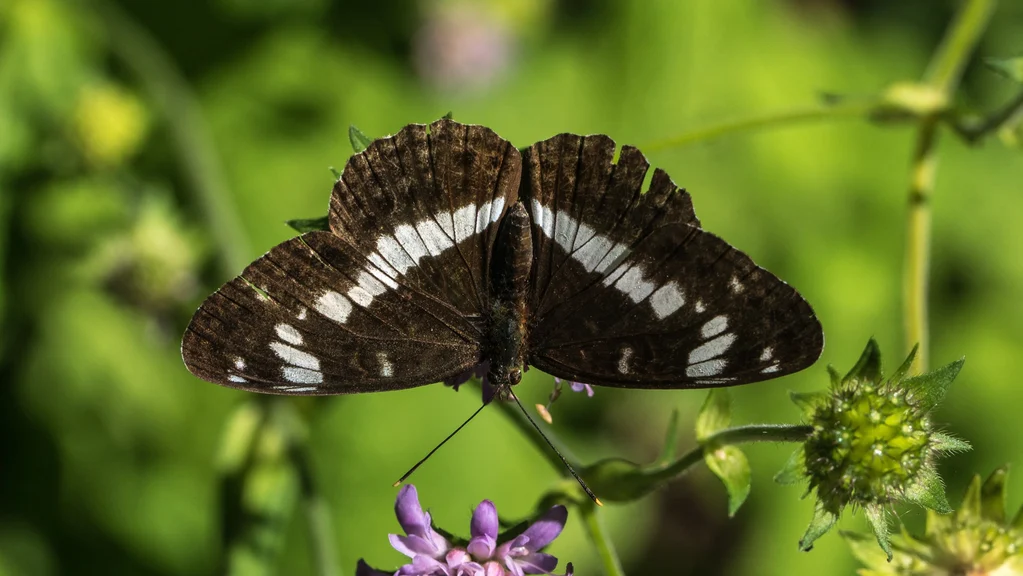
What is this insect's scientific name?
Limenitis camilla (also Ladoga camilla)
